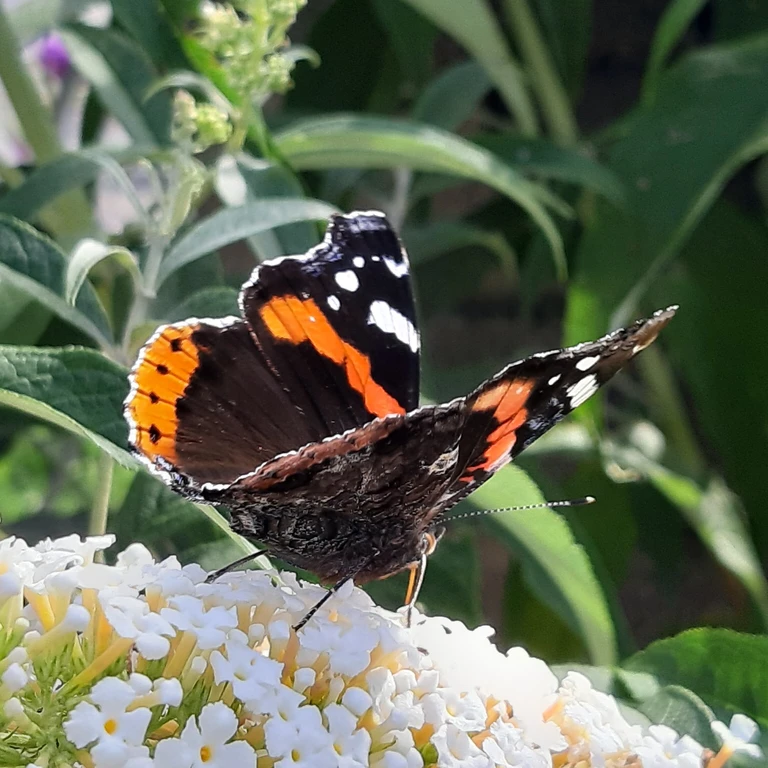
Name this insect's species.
Vanessa atalanta
